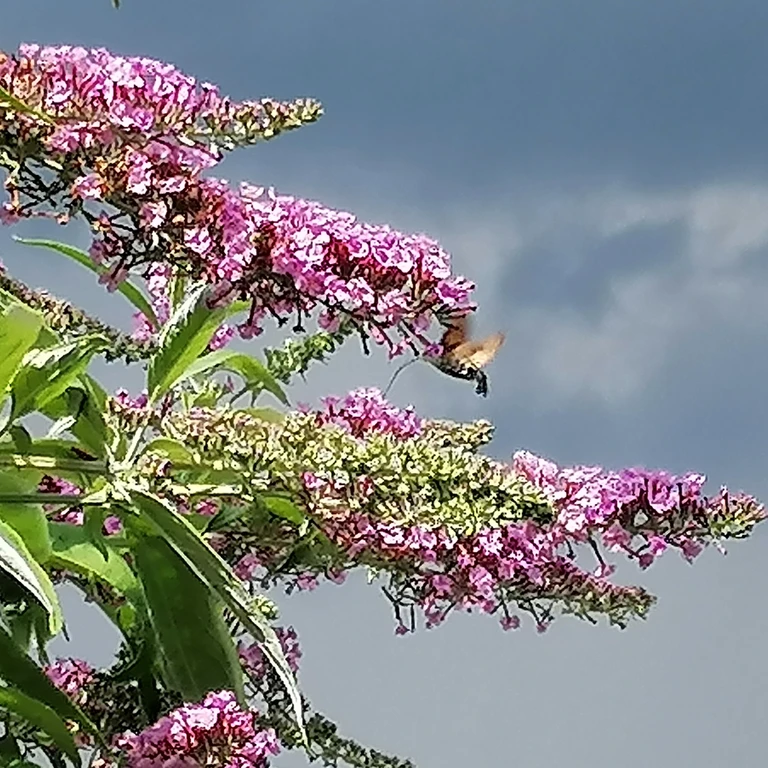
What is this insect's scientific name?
Macroglossum stellatarum
